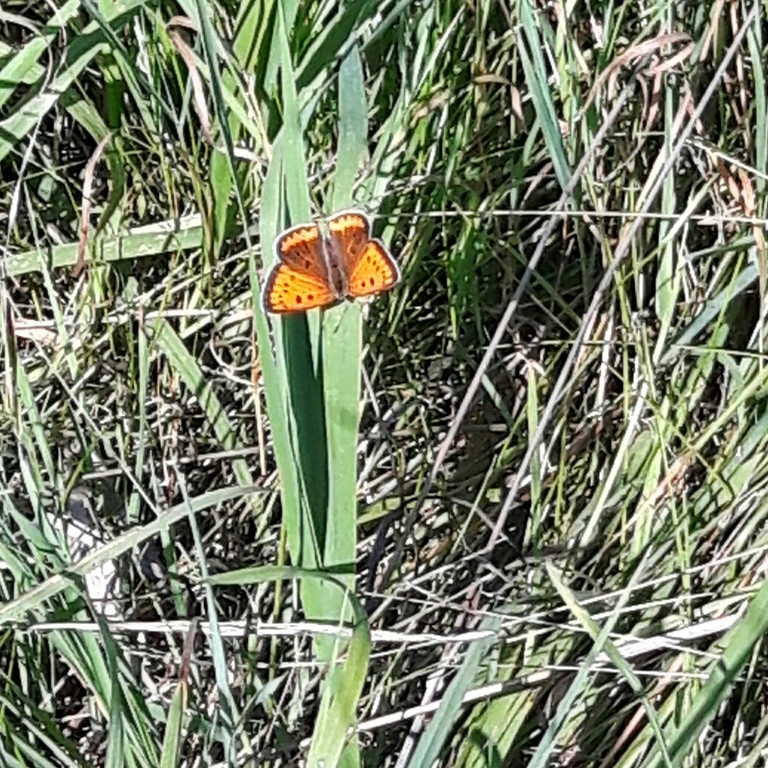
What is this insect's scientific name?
Lycaena dispar
